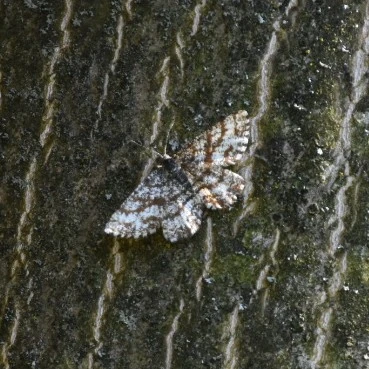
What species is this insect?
Ematurga atomaria
